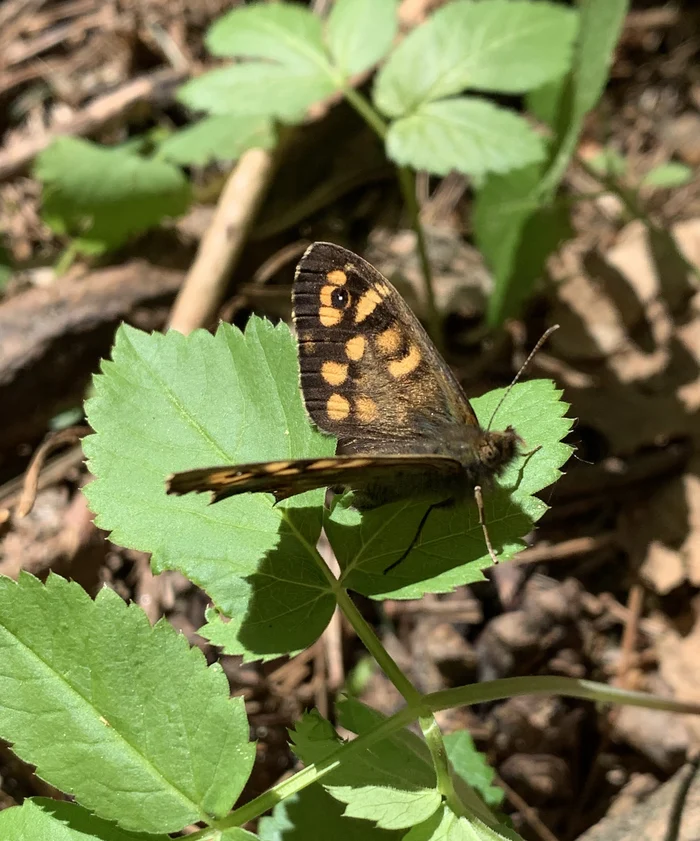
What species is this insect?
Pararge aegeria
